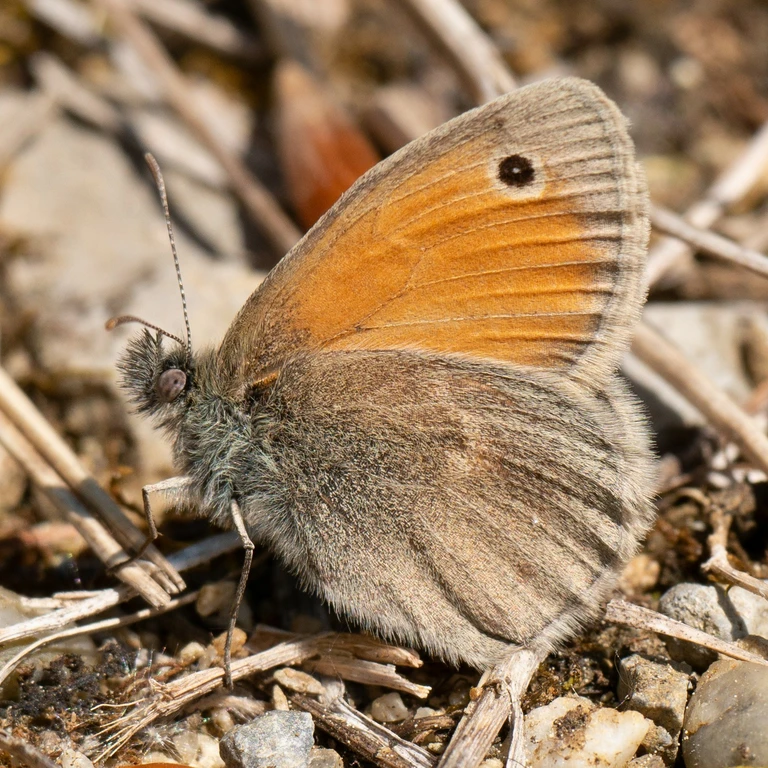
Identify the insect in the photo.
Coenonympha pamphilus
